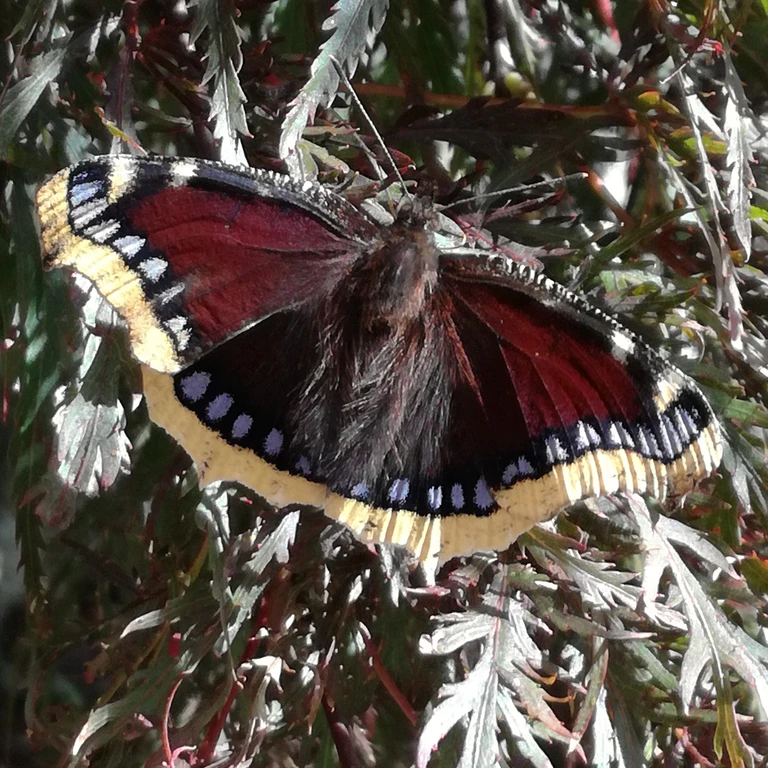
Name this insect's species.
Nymphalis antiopa
